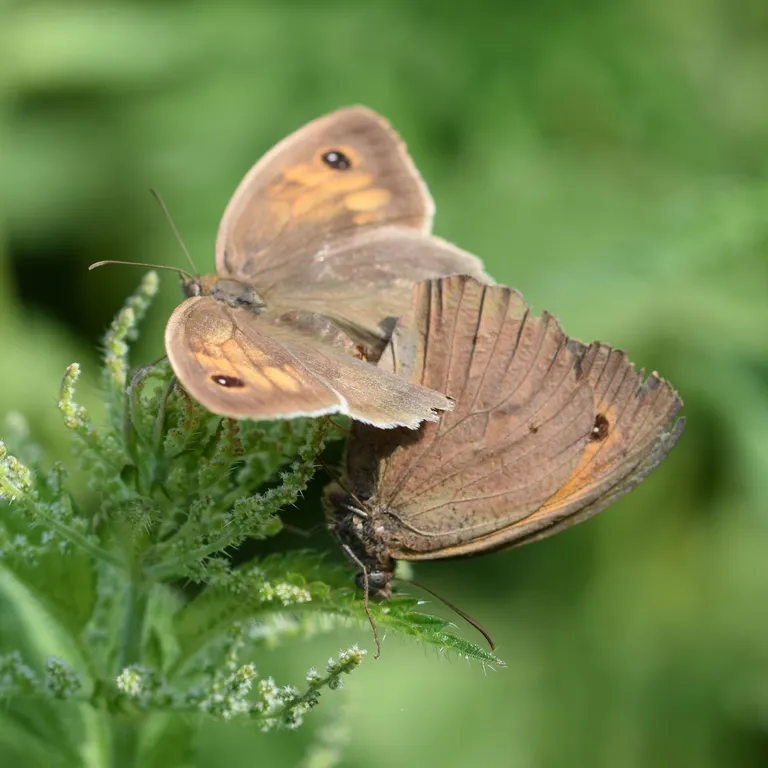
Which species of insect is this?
Maniola jurtina
